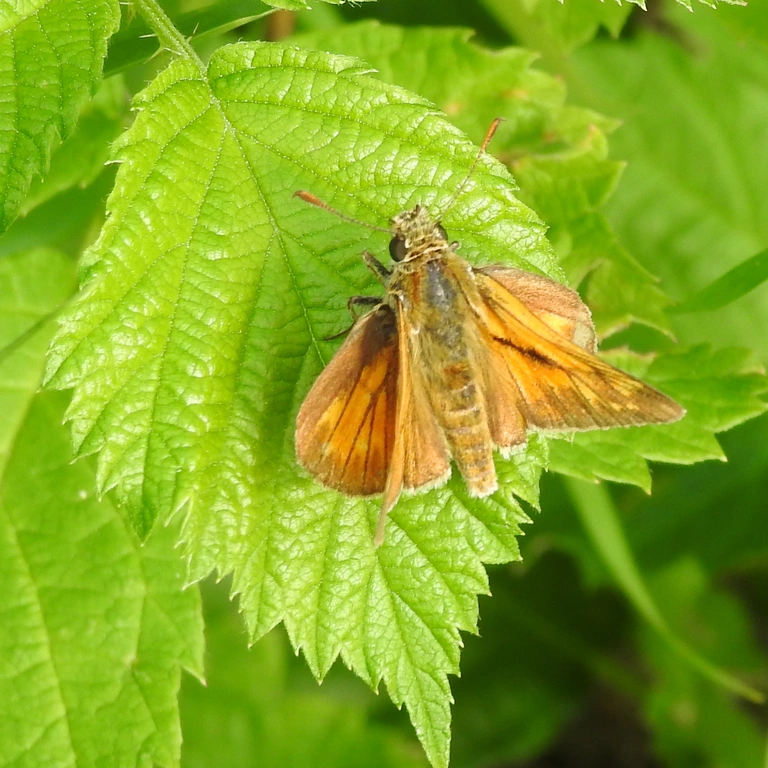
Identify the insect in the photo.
Ochlodes sylvanus (also Ochlodes venata)
